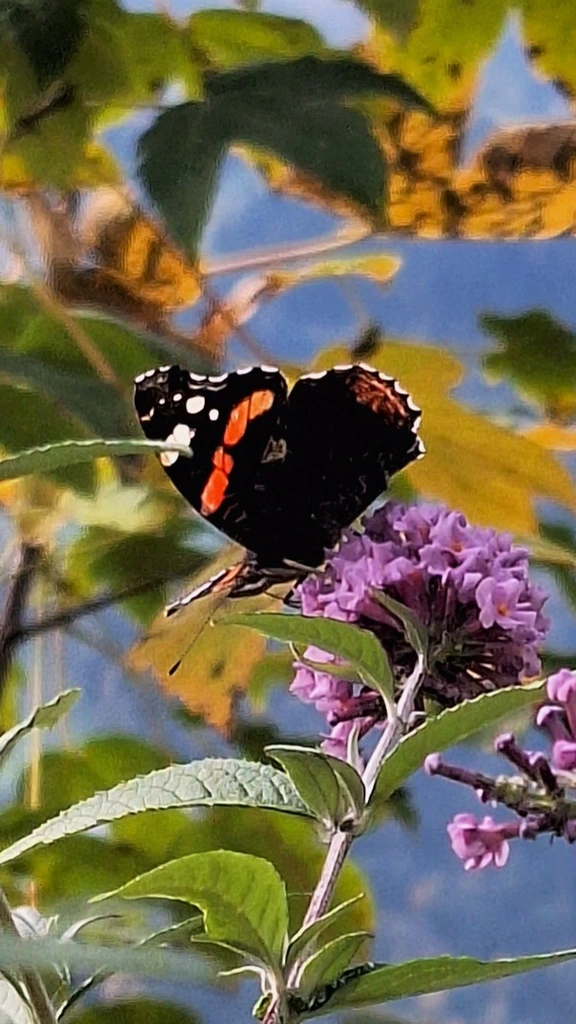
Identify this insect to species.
Vanessa atalanta
